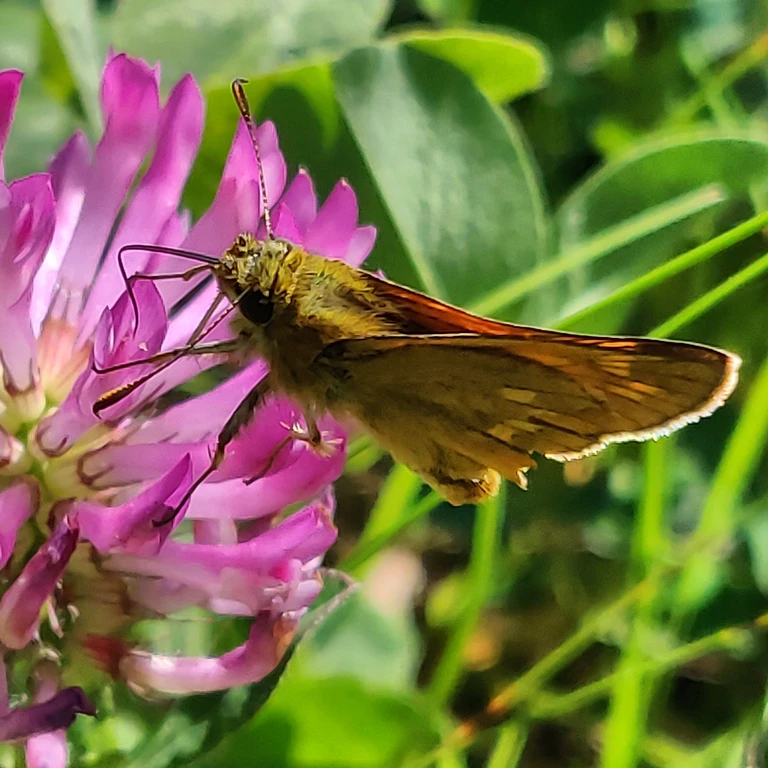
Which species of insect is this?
Ochlodes sylvanus (also Ochlodes venata)
